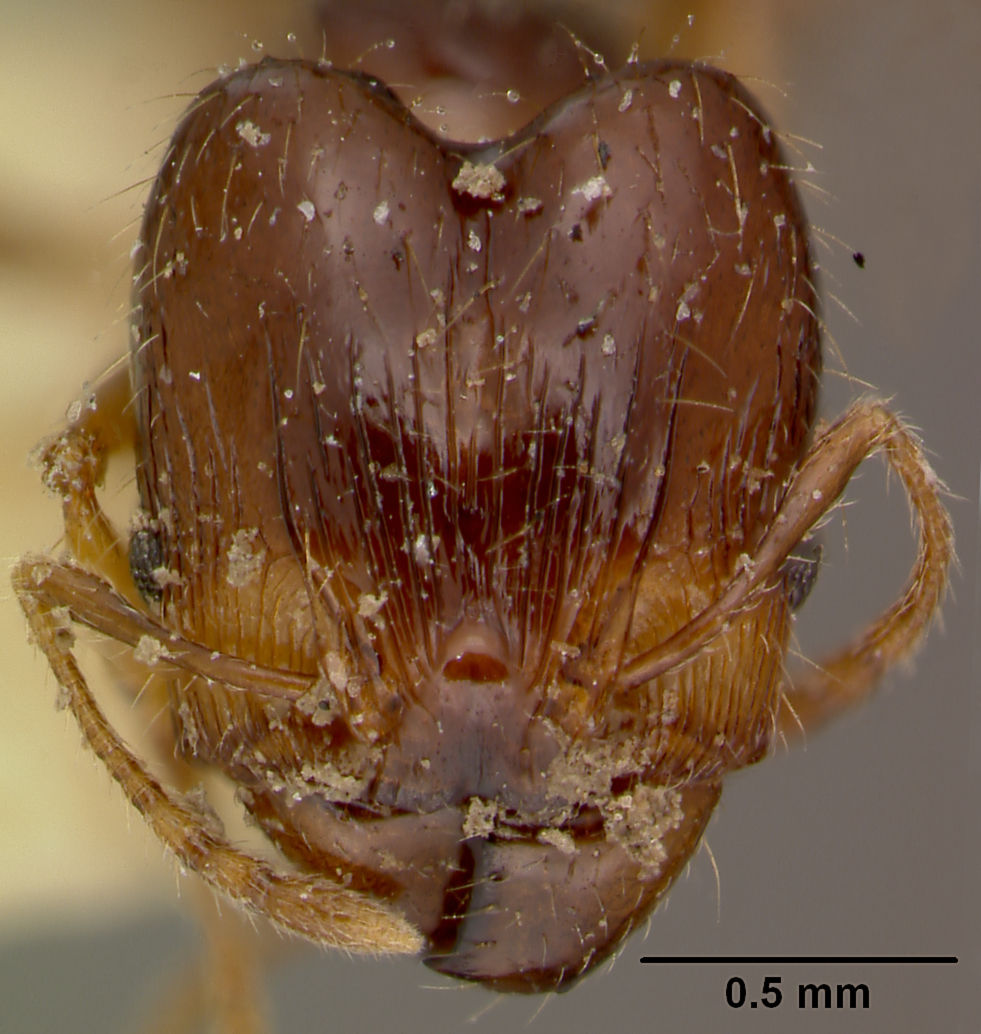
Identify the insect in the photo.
Pheidole knowlesi
